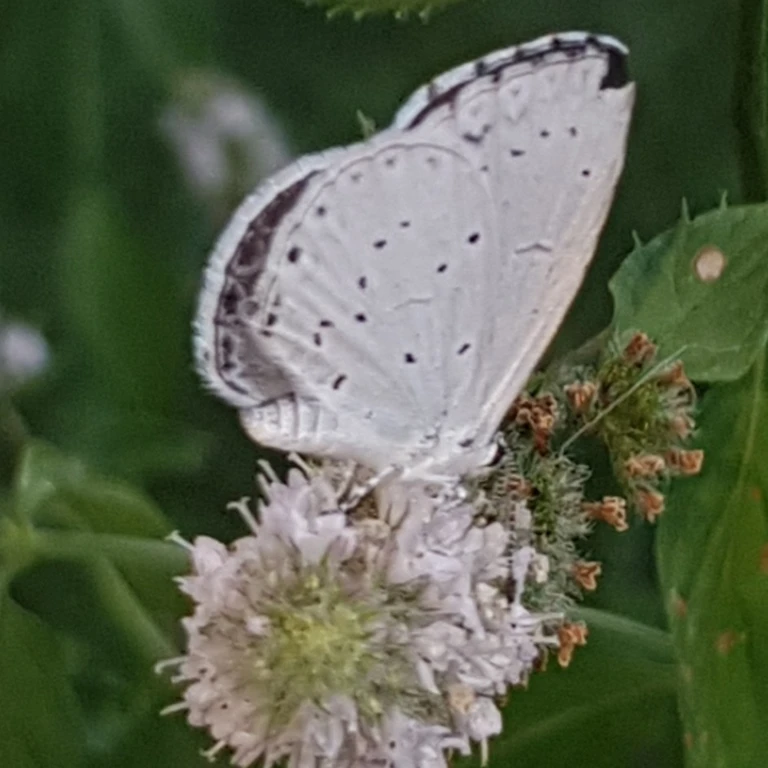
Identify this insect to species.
Celastrina argiolus
